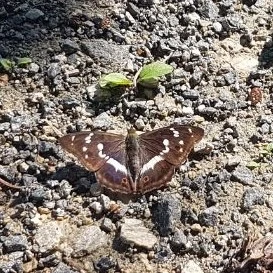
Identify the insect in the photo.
Apatura iris
